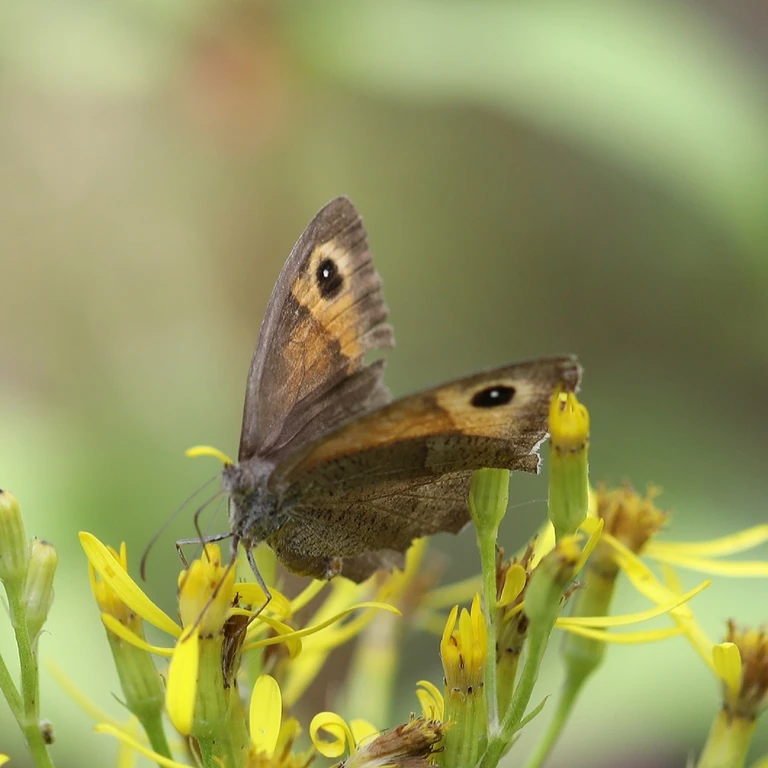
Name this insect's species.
Maniola jurtina
